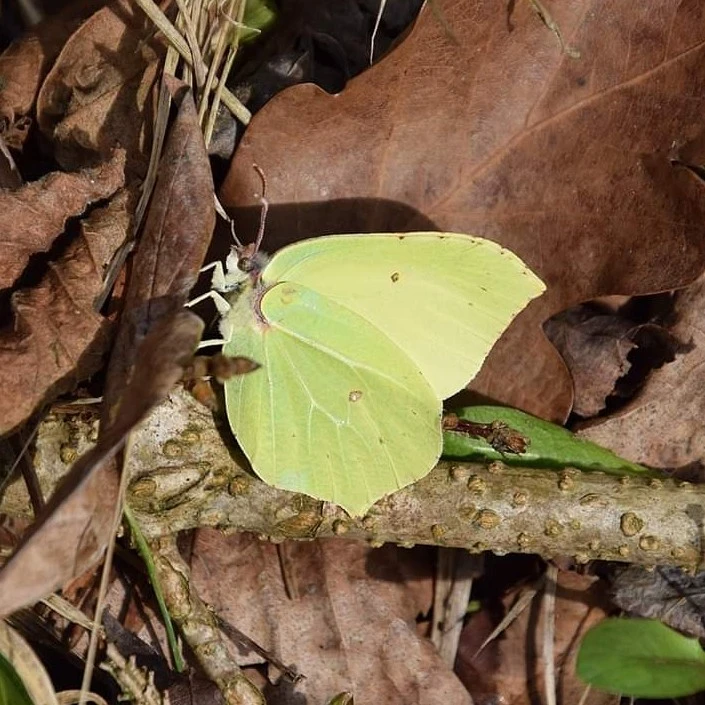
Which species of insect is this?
Gonepteryx rhamni
